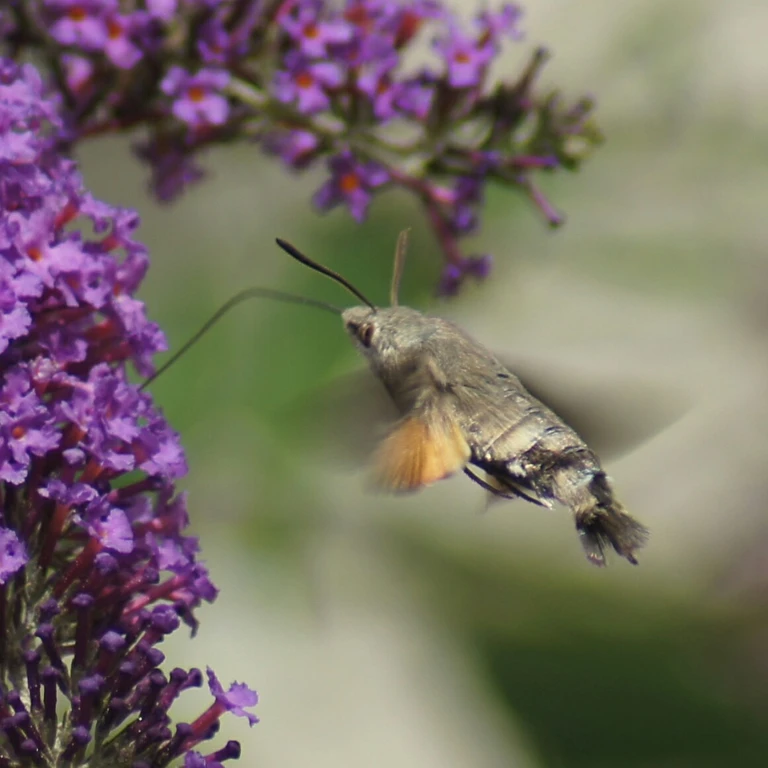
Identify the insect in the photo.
Macroglossum stellatarum
